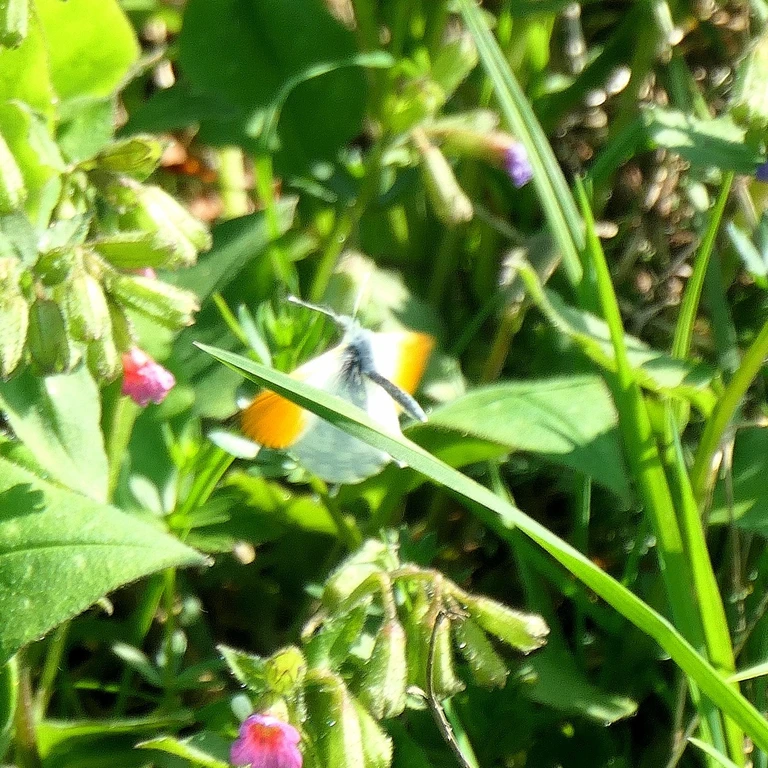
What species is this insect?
Anthocharis cardamines
